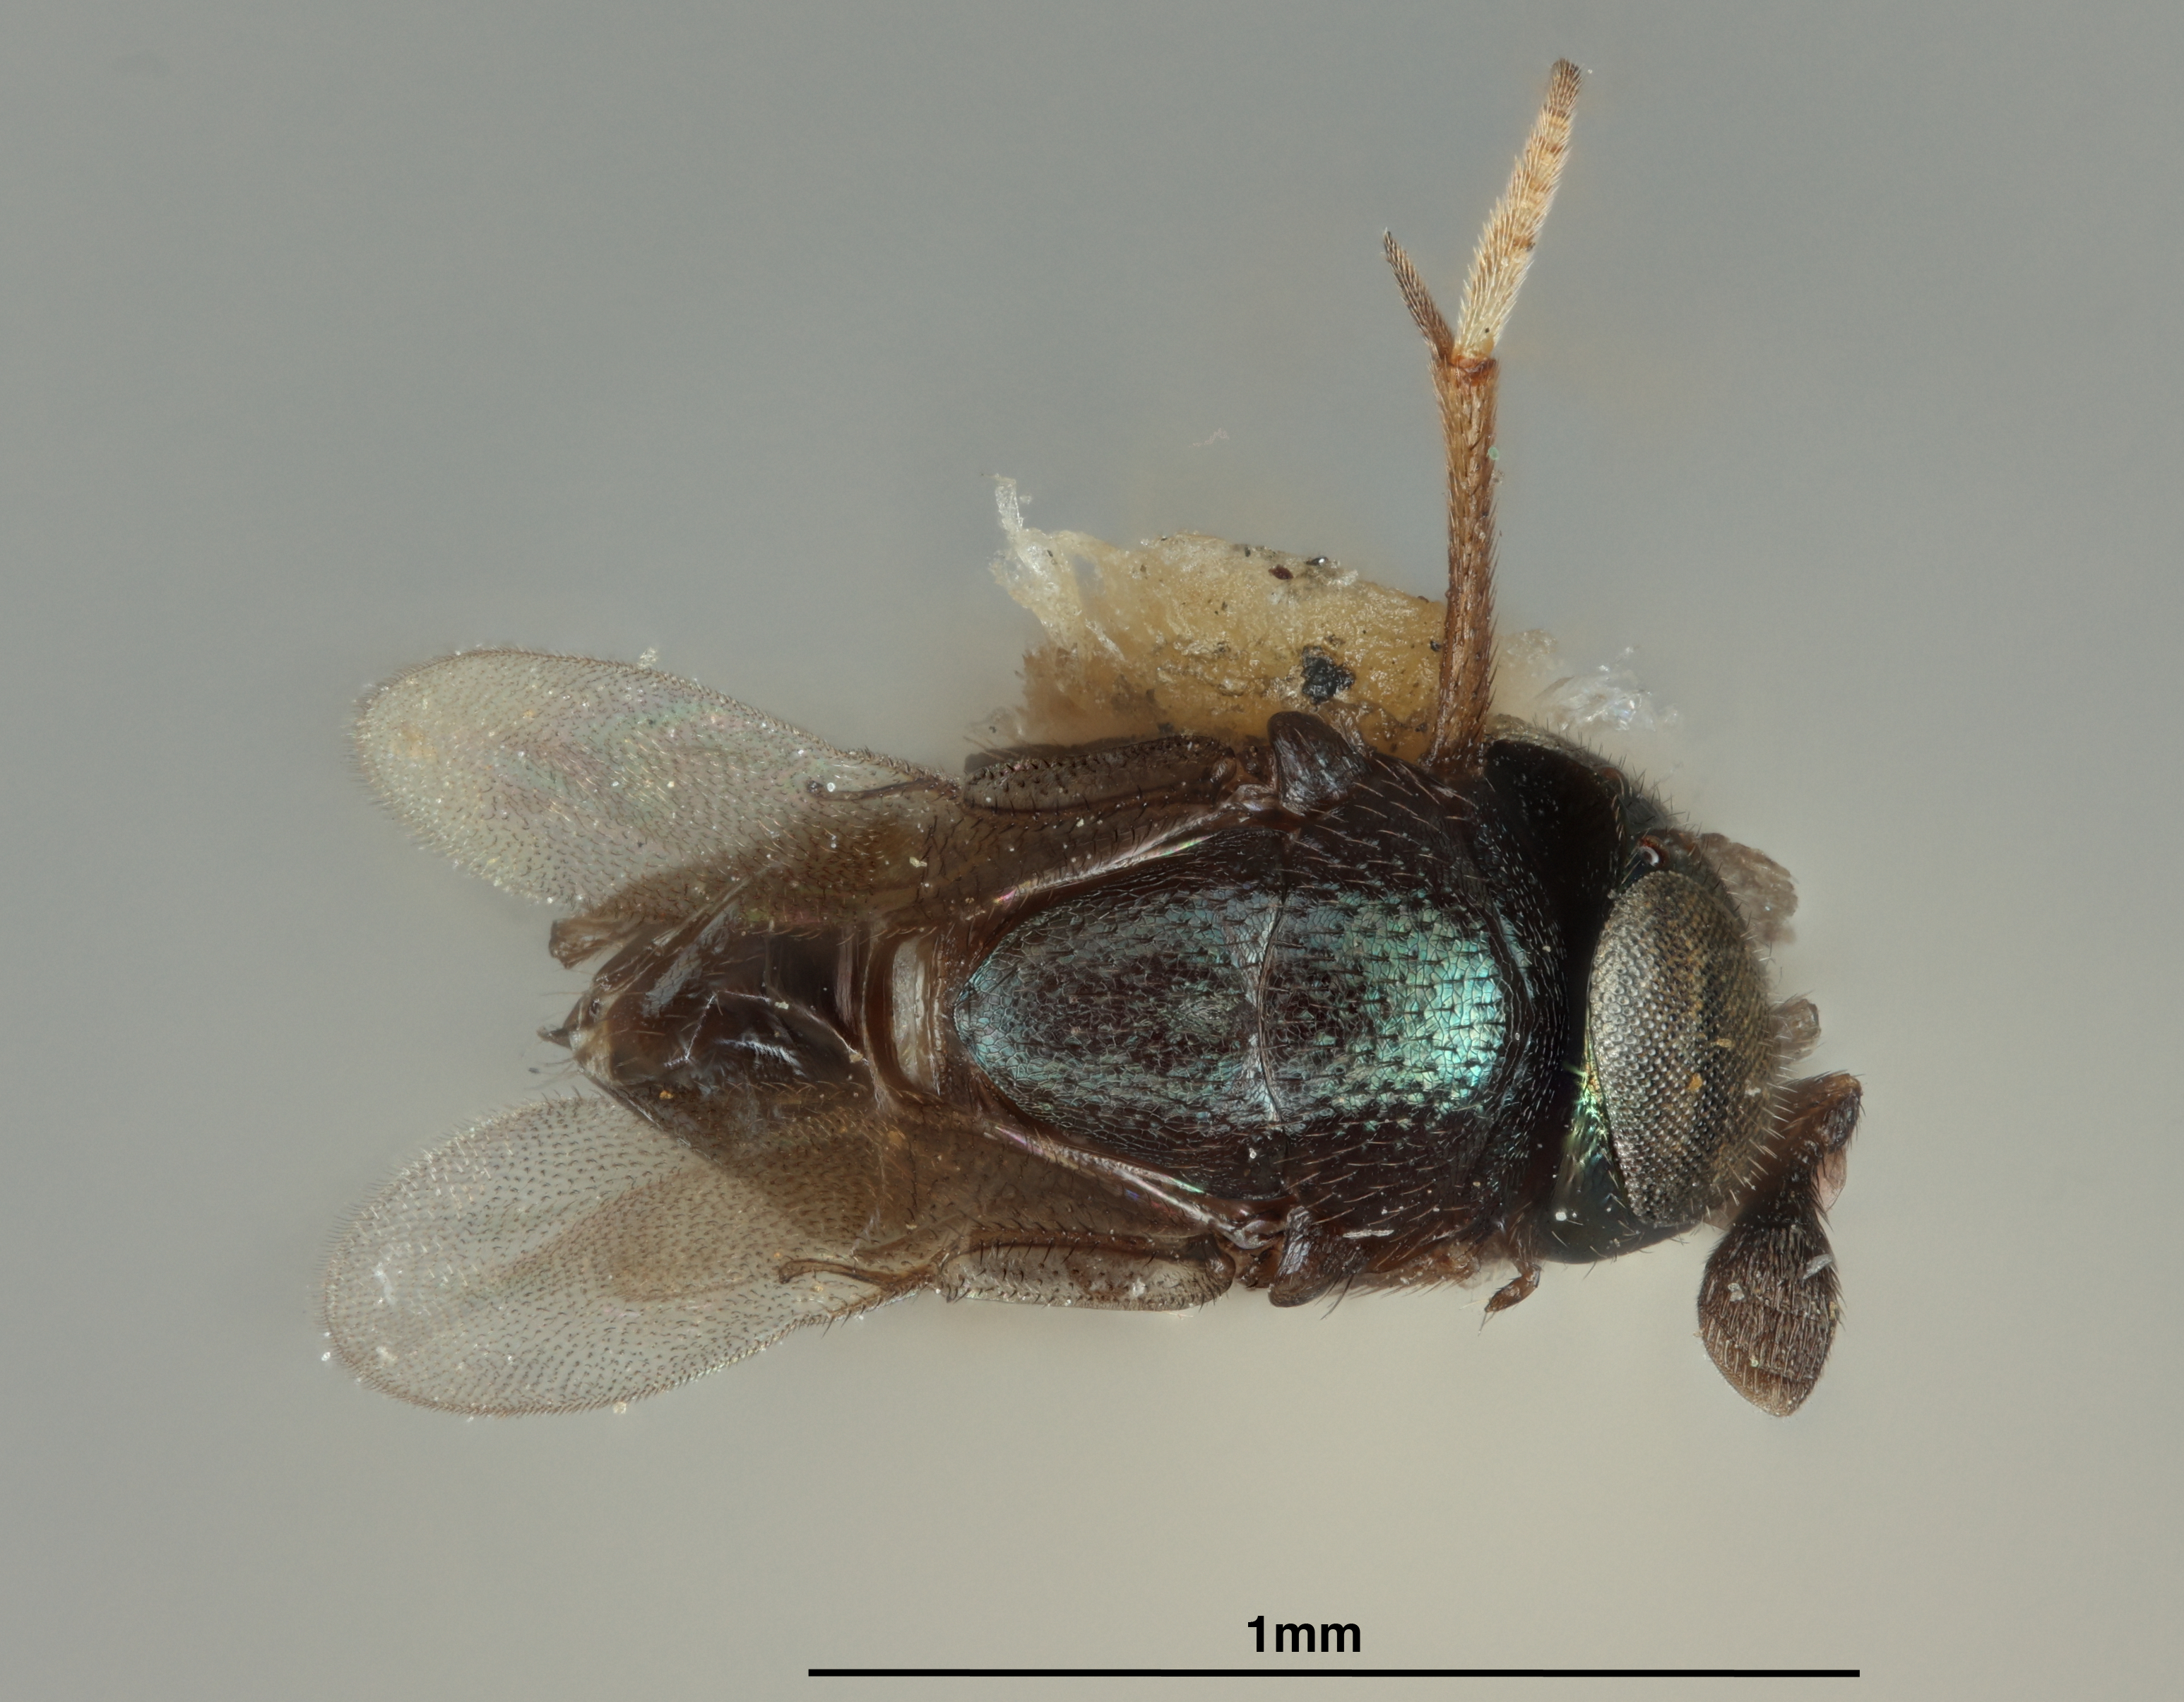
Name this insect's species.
Aenasius phenacocci
